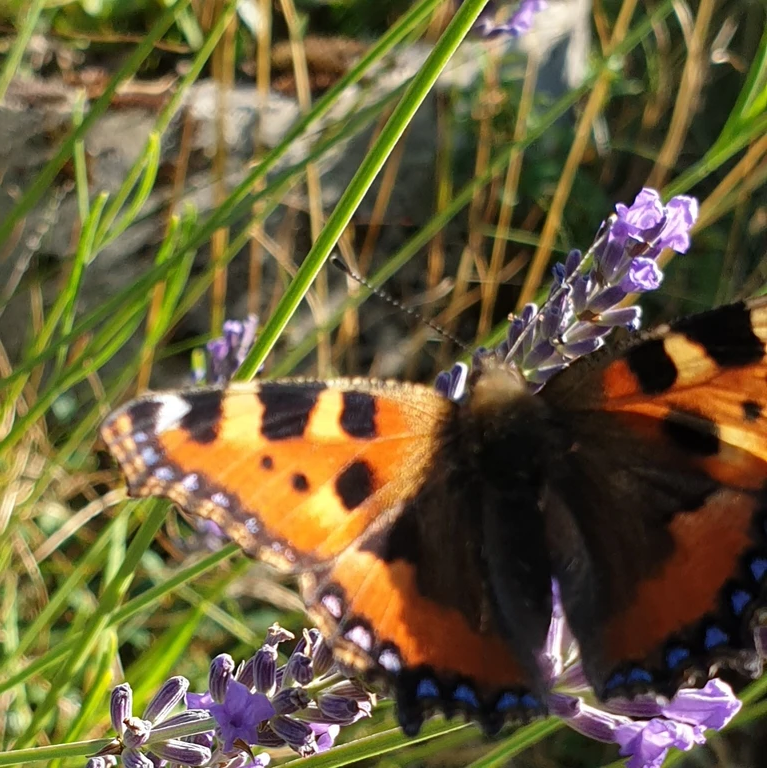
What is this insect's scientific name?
Aglais urticae
